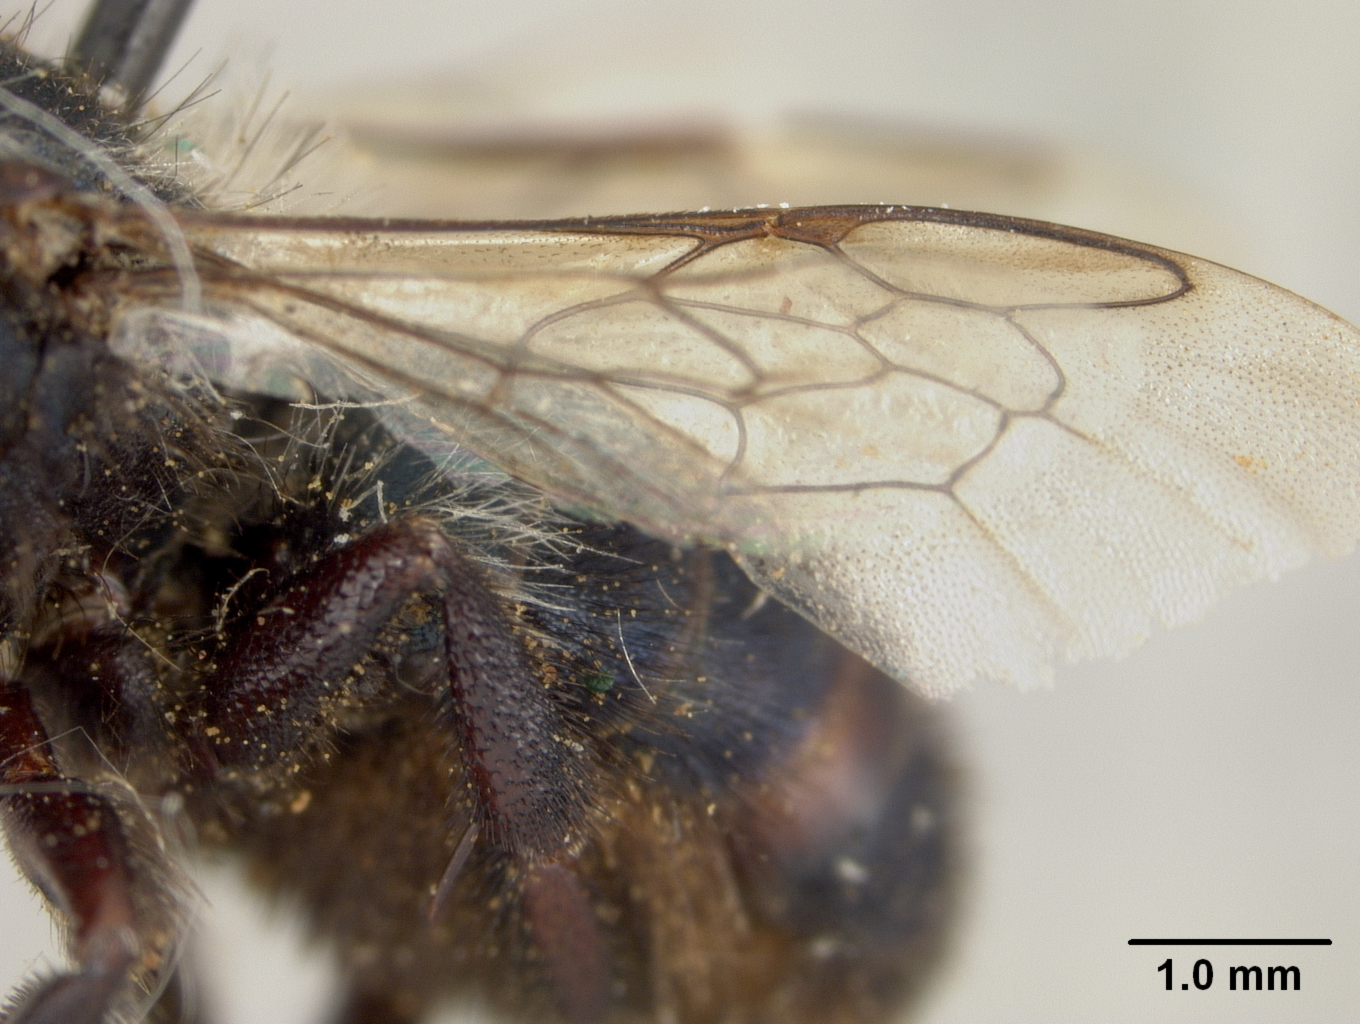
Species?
Osmia nigrifrons
